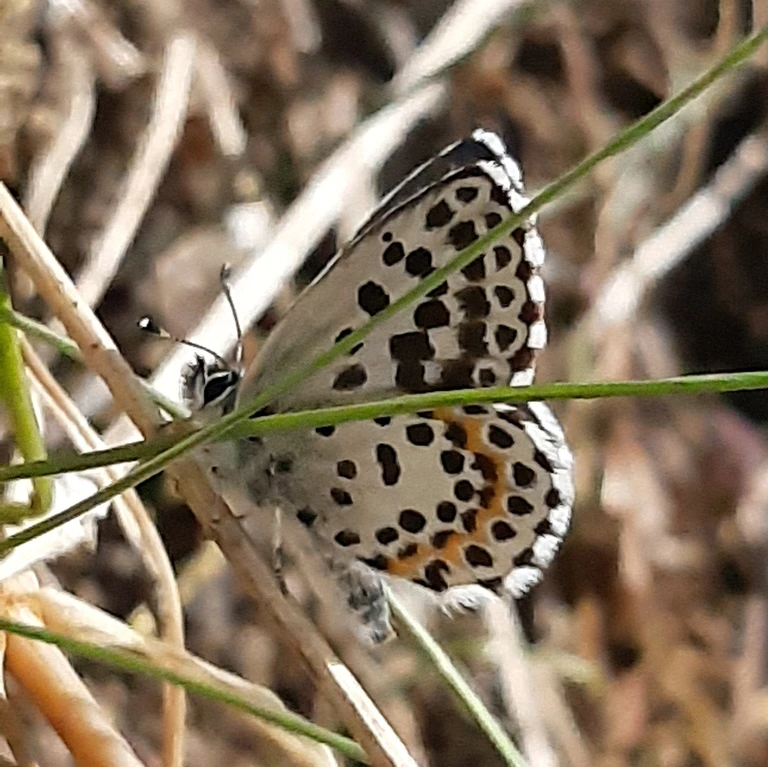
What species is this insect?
Scolitantides orion
